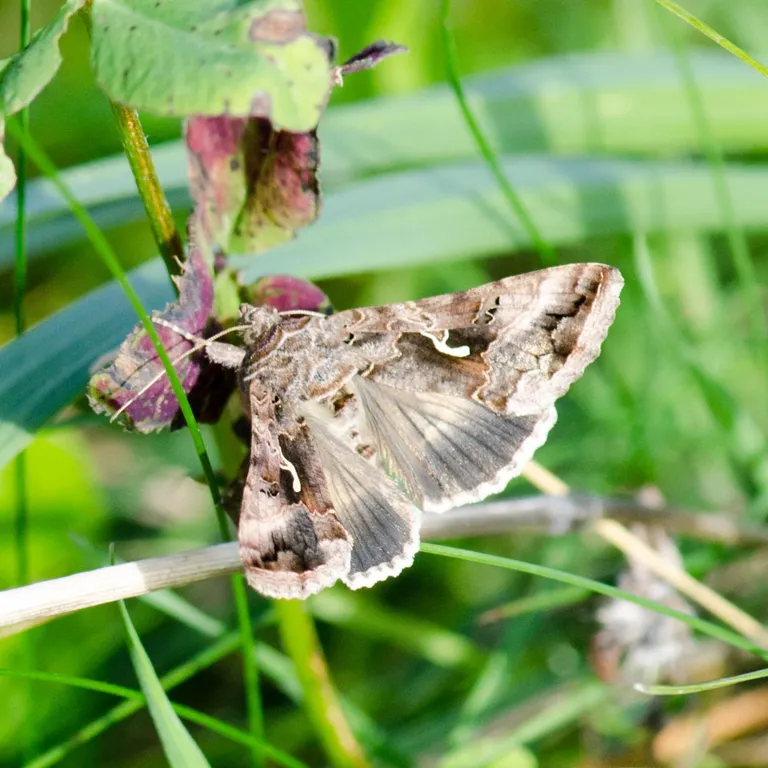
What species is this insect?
Autographa gamma
